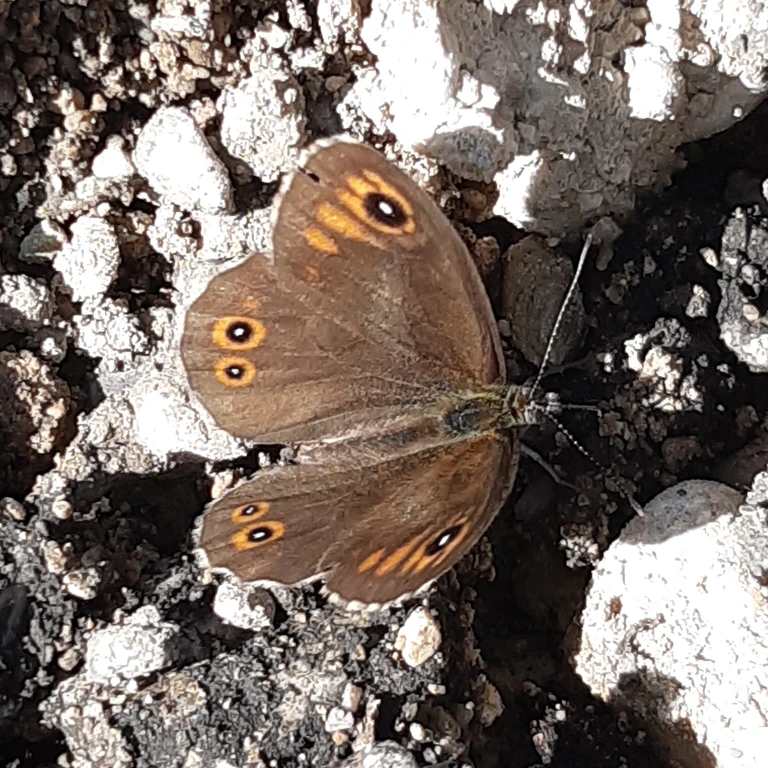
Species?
Lasiommata maera (also Pararge maera)
